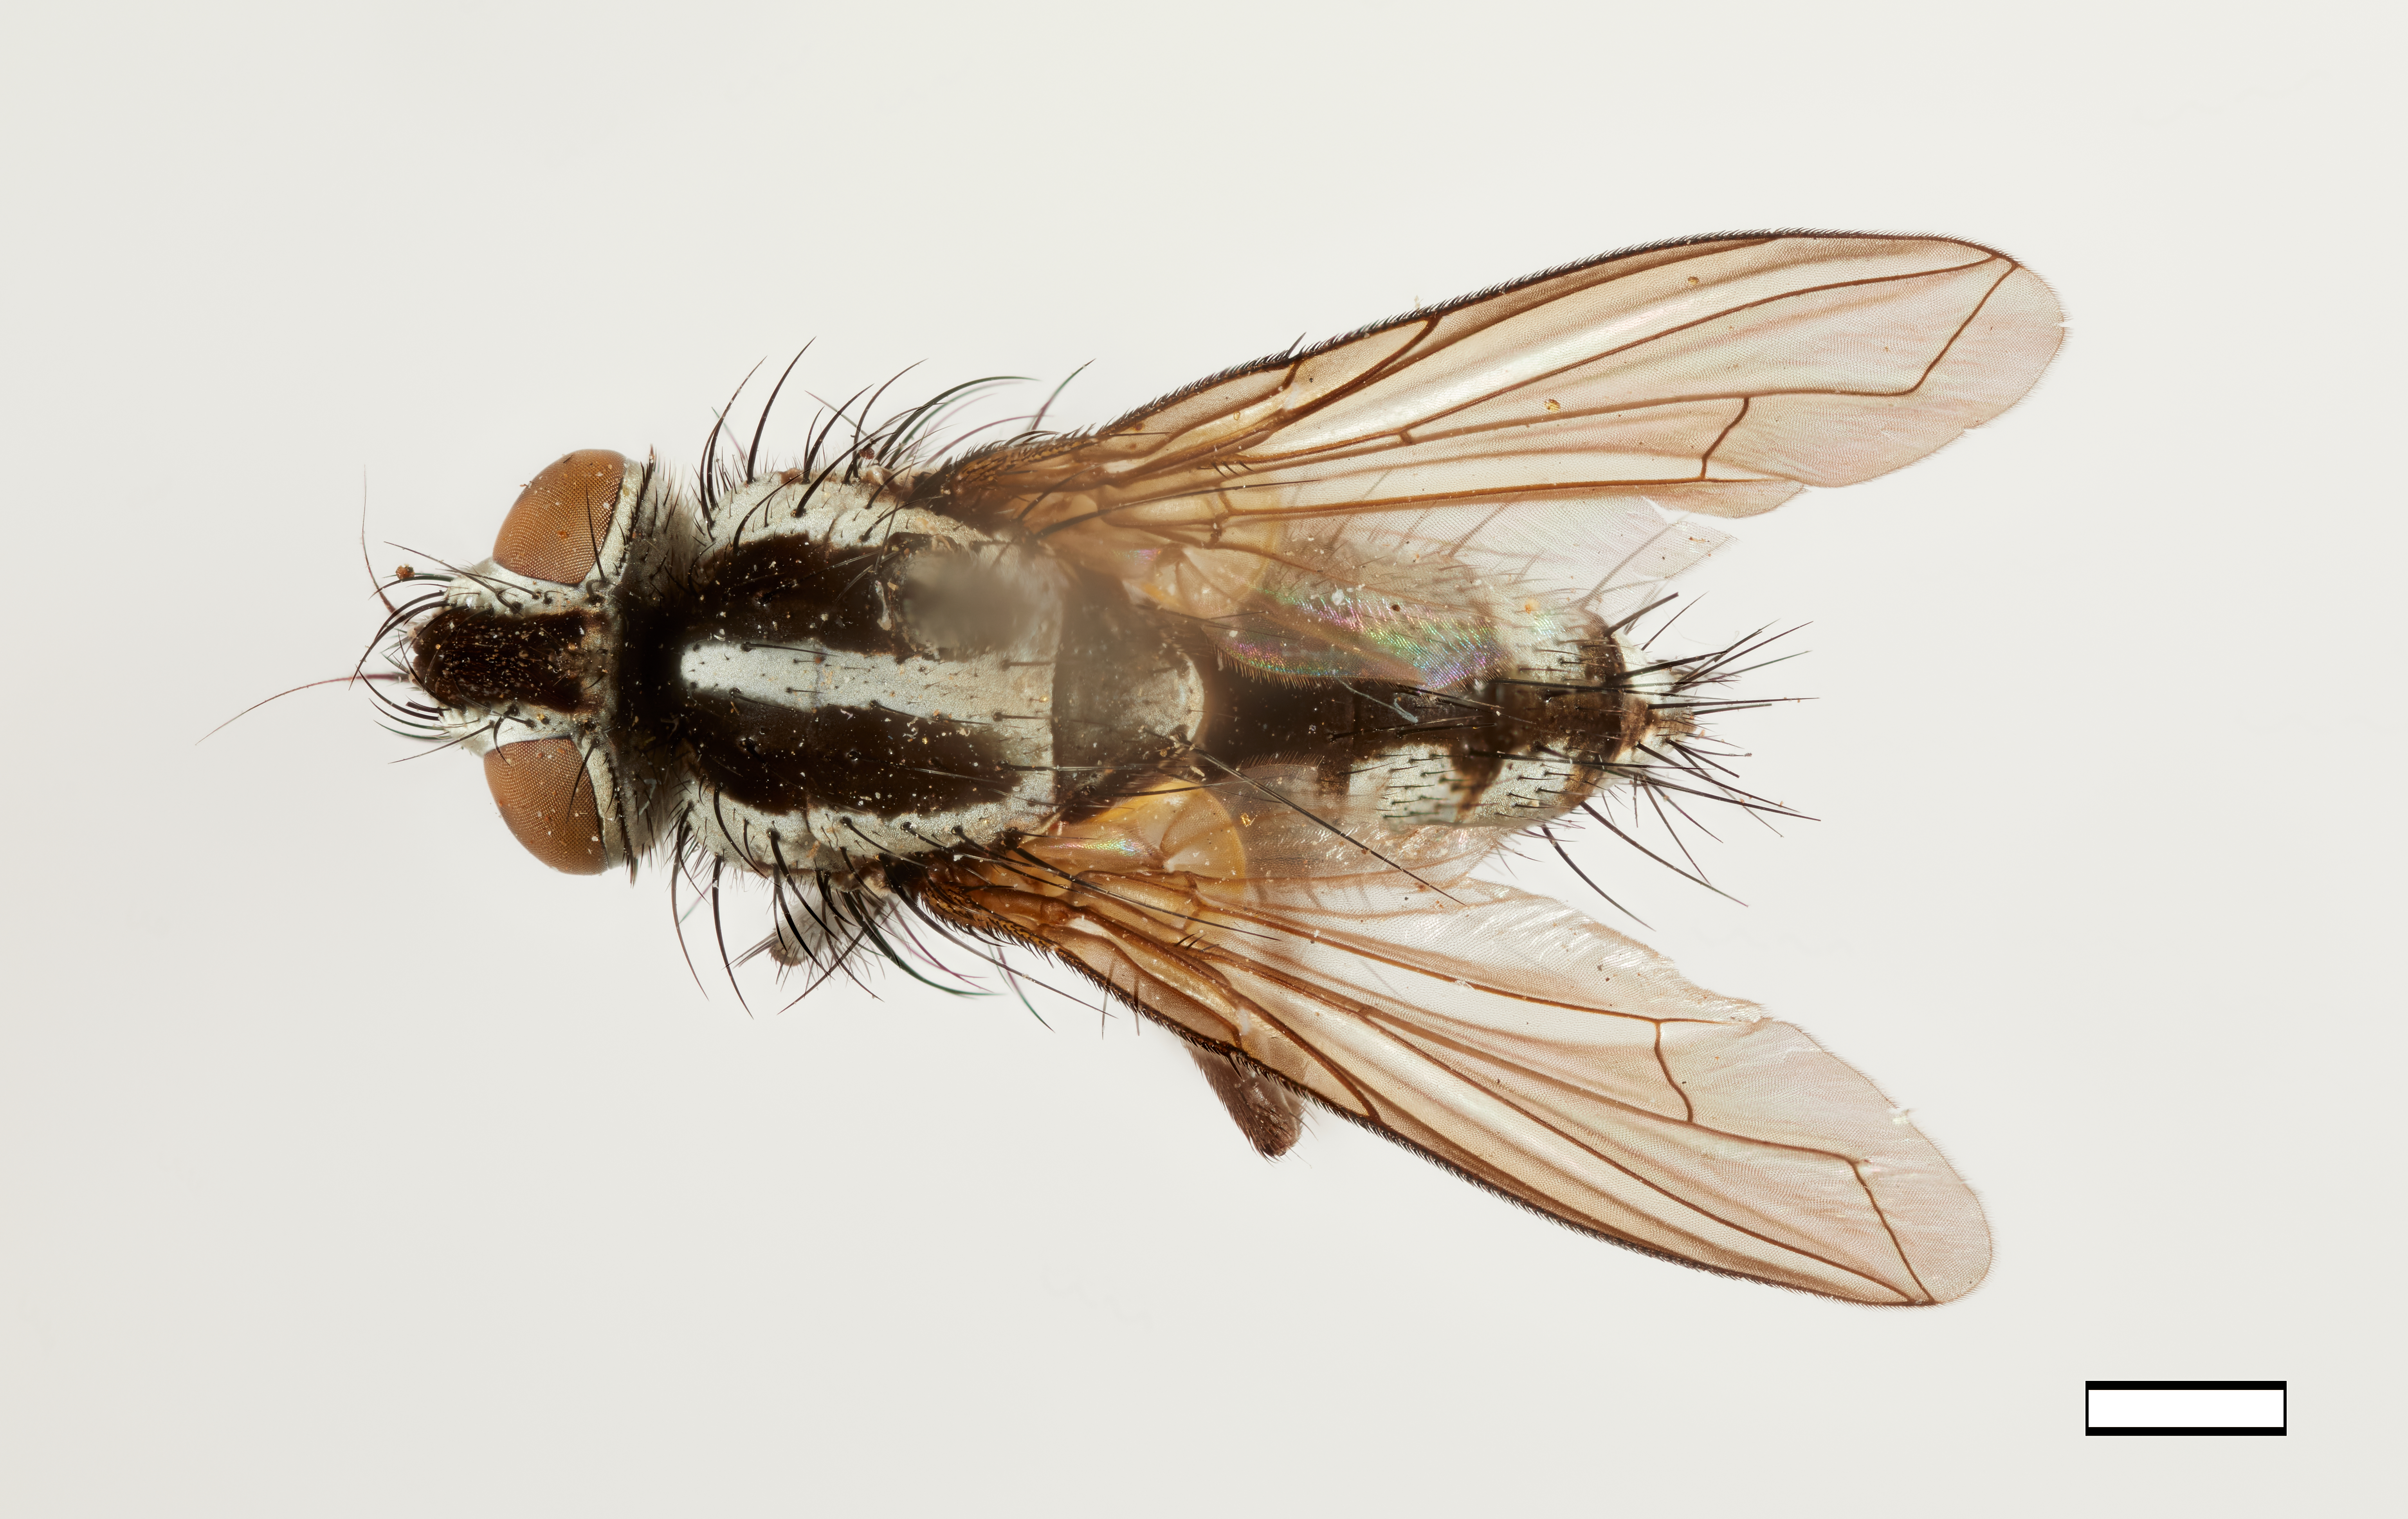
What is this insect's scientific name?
Neominthopsis discalis
